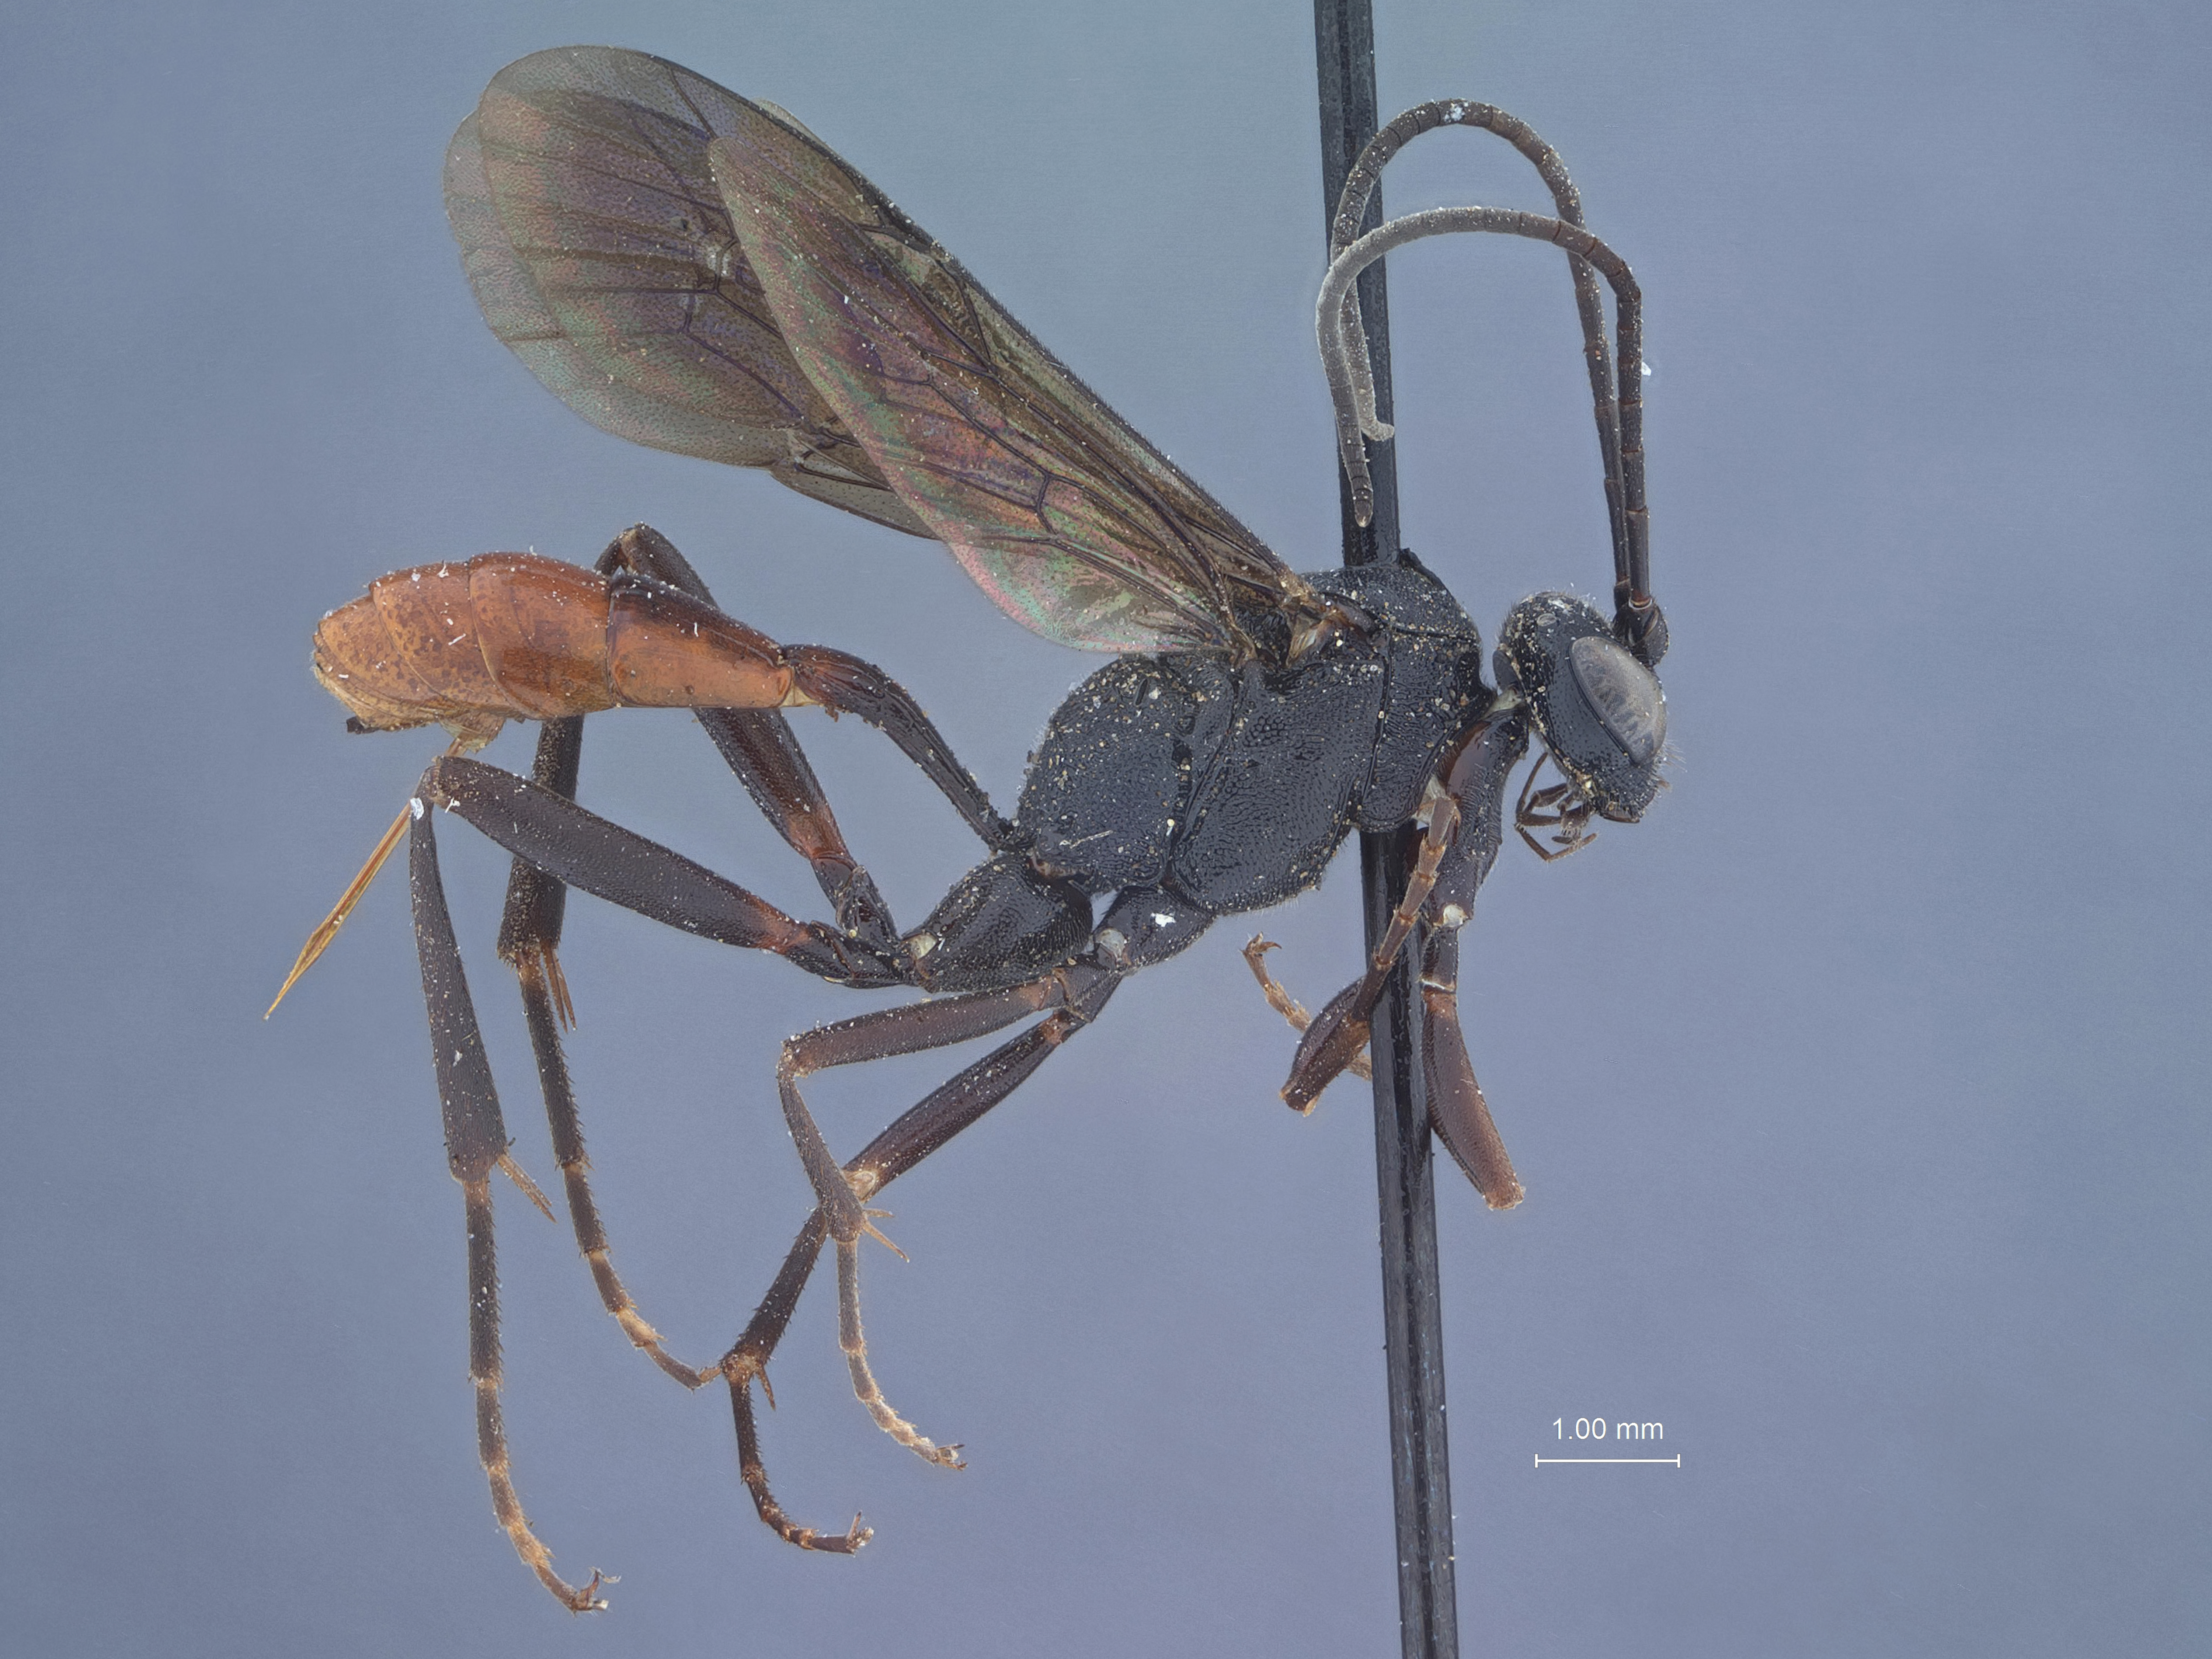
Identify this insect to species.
Trychosis atrorubens
